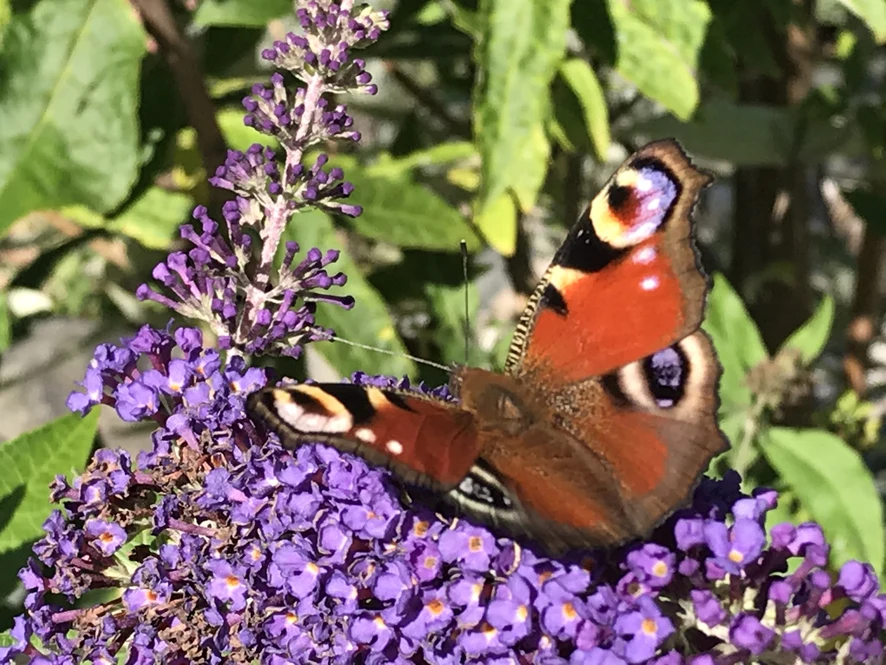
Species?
Aglais io
